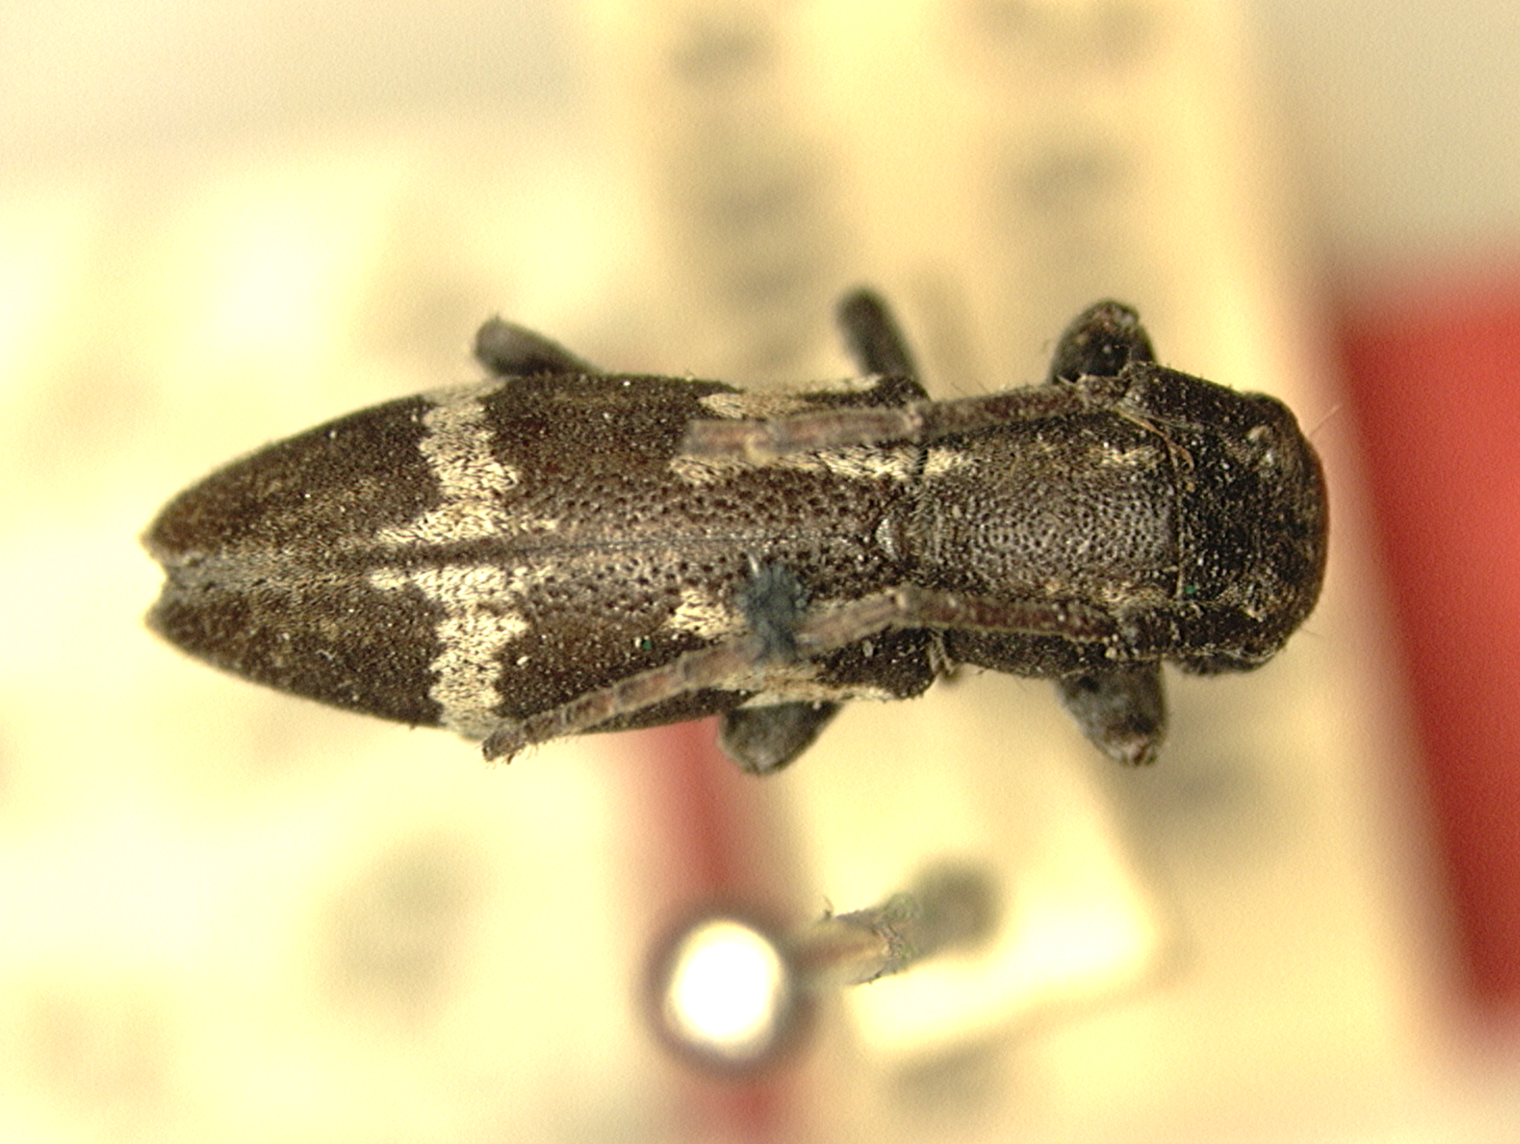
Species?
Niphotragulus pictus
